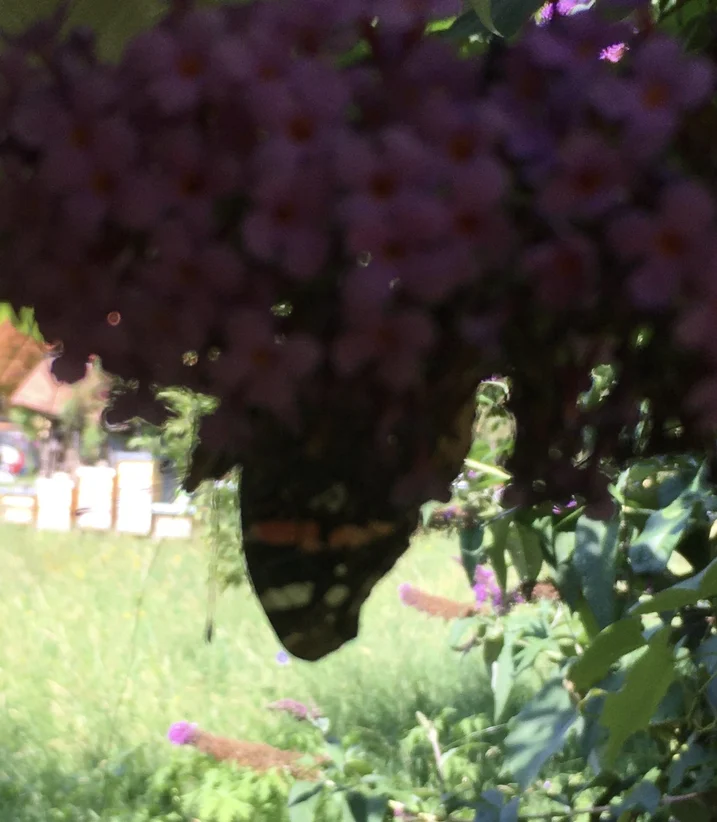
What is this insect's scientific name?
Vanessa atalanta
